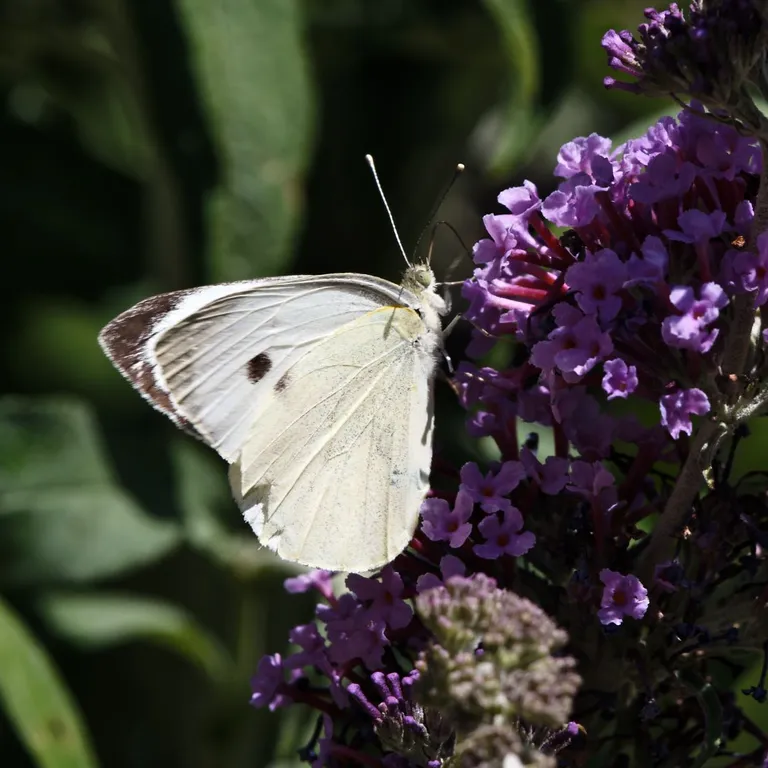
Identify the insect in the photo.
Pieris brassicae
